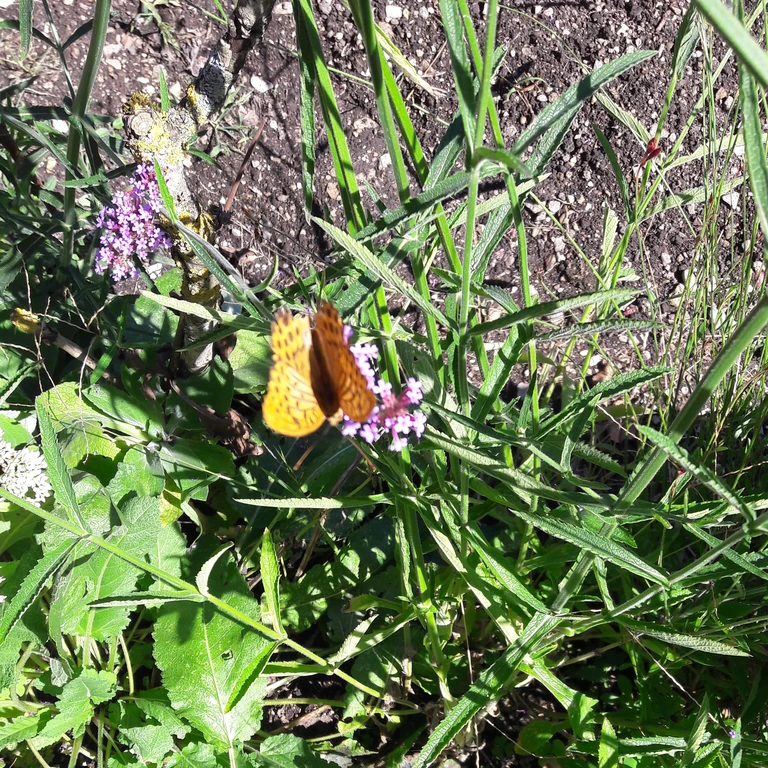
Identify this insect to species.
Argynnis paphia
